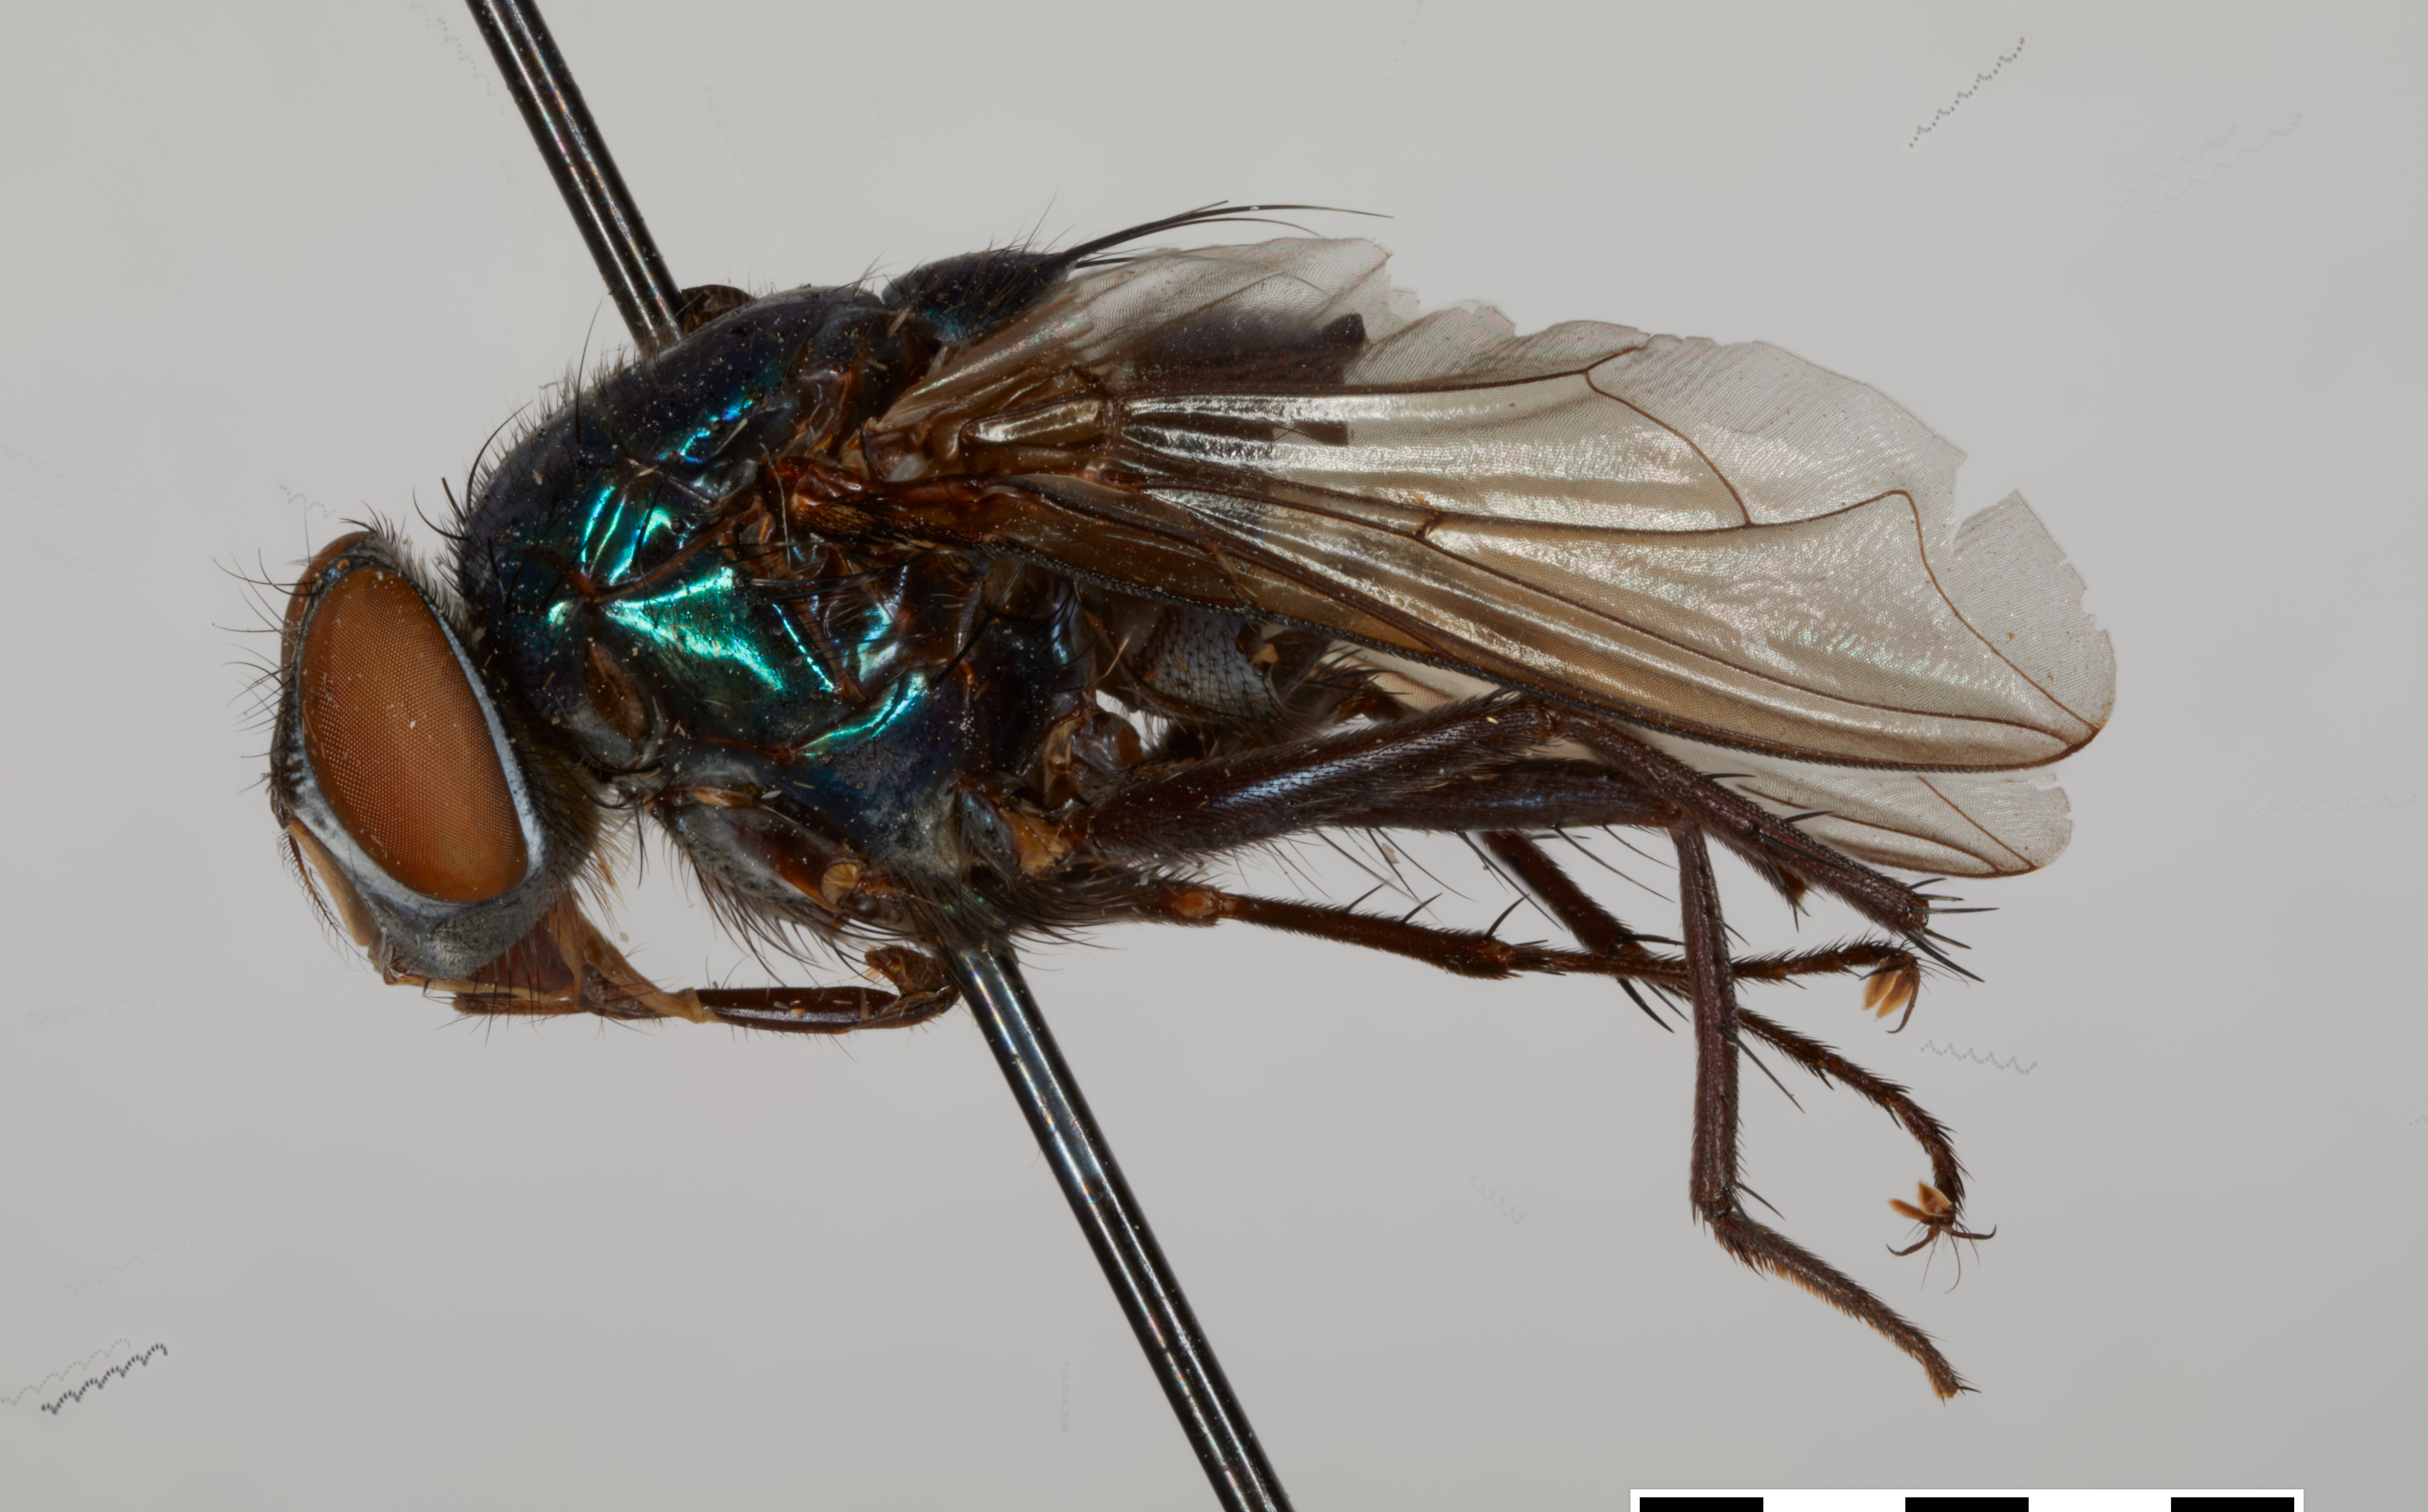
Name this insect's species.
Dyseritomyia lata
